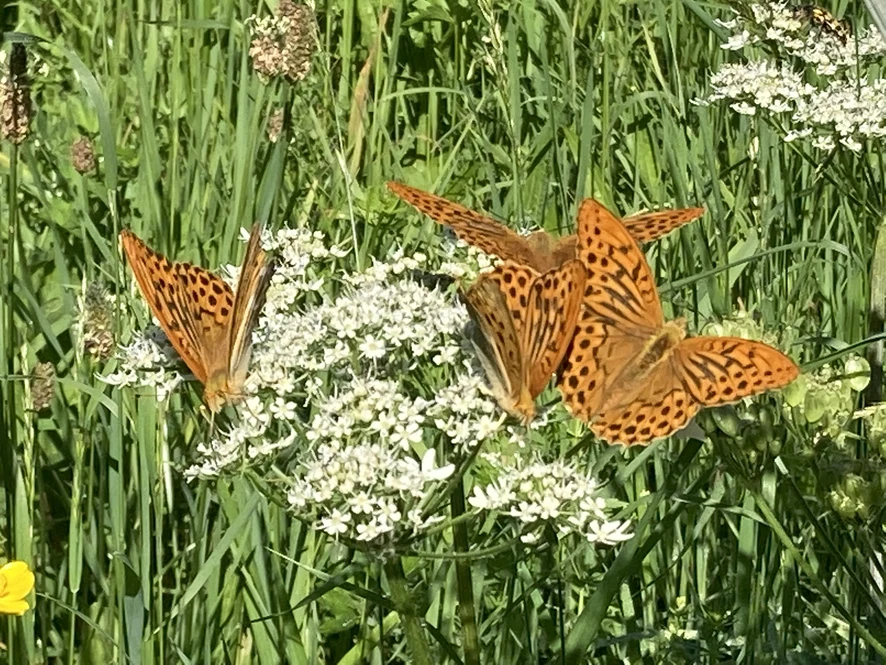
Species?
Argynnis paphia
